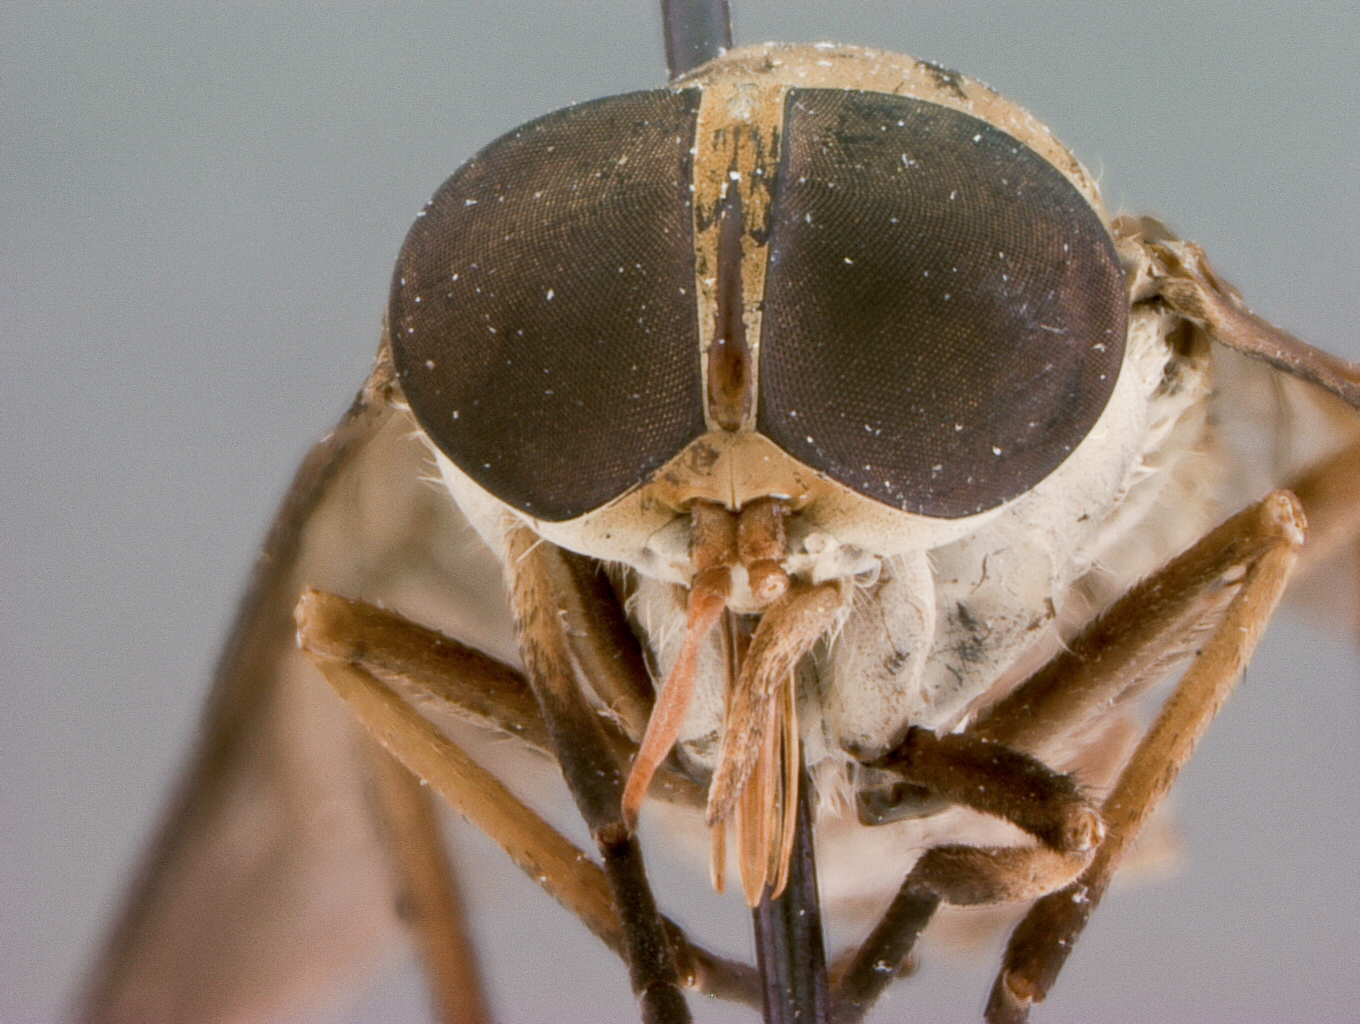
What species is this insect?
Tabanus aurilineatus
